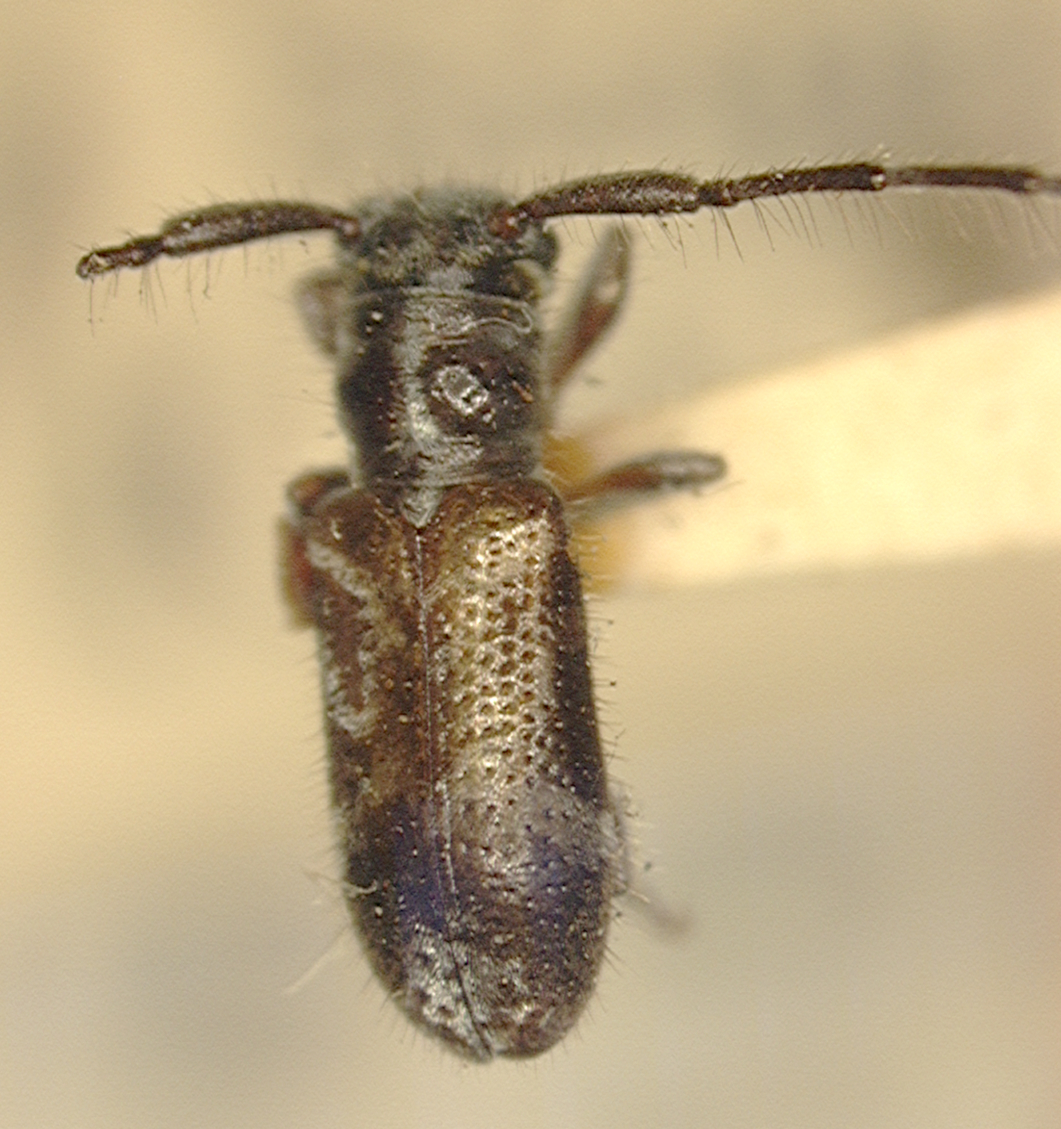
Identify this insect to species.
Egesina minuta (also Callienispia minuta)
